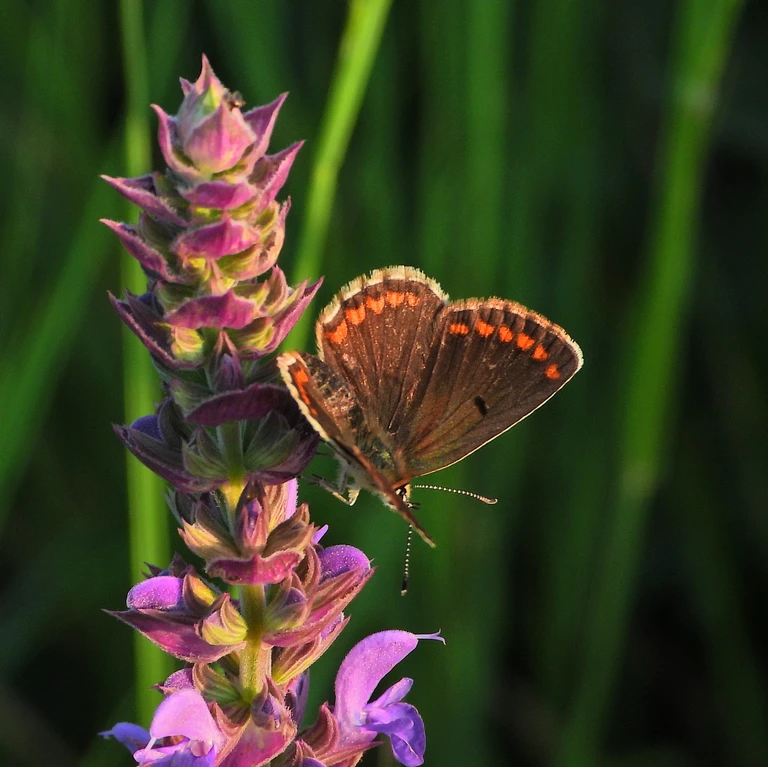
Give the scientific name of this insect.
Aricia agestis/artaxerxes
